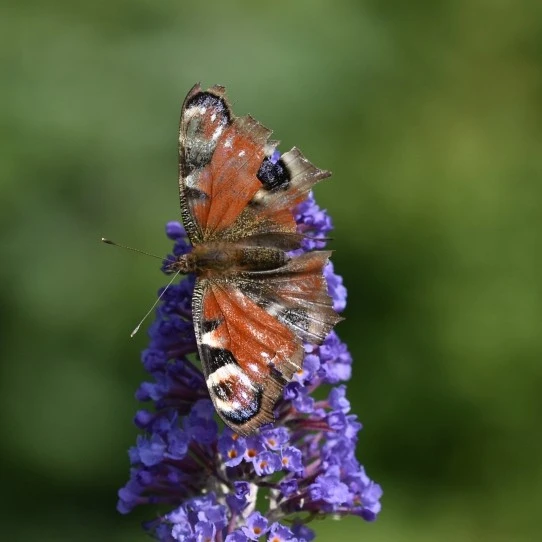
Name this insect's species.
Aglais io
